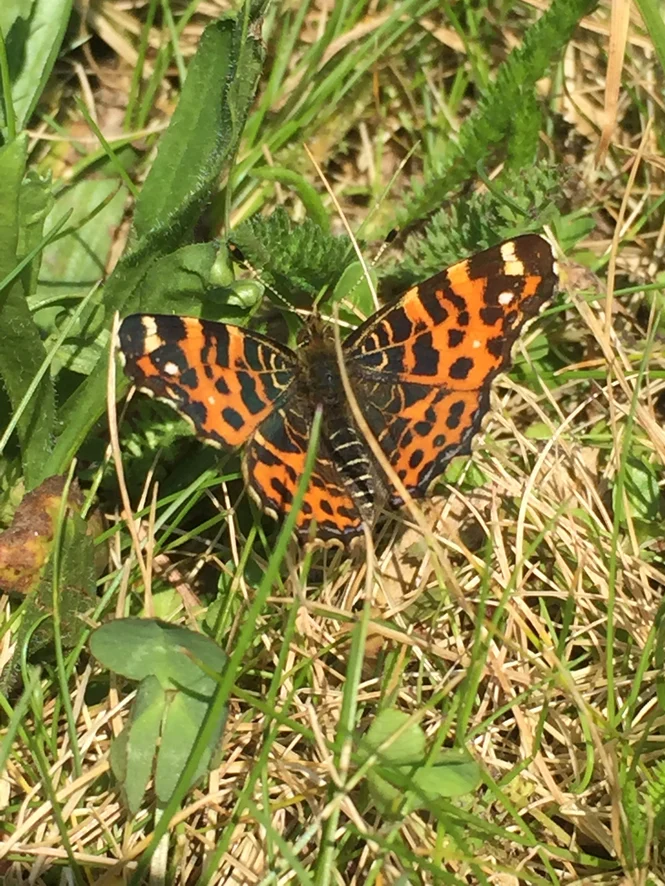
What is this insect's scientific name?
Araschnia levana
